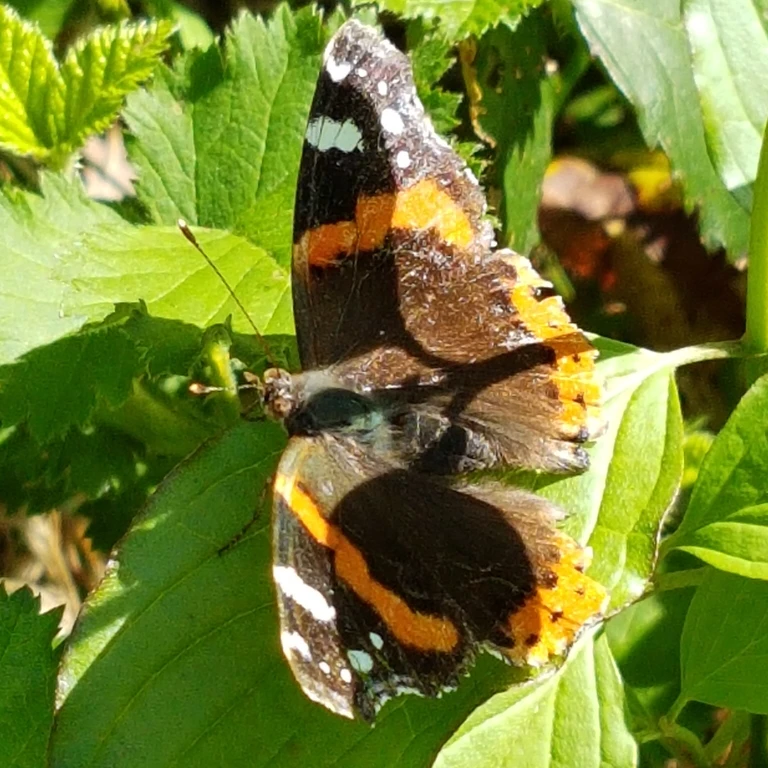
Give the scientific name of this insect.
Vanessa atalanta
